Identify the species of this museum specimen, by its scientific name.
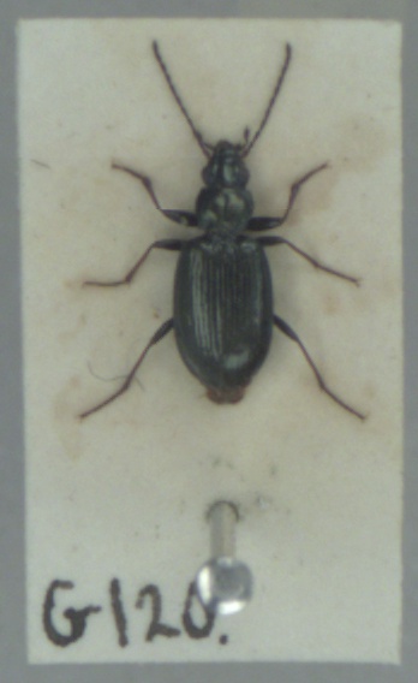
Bembidion tibiale
